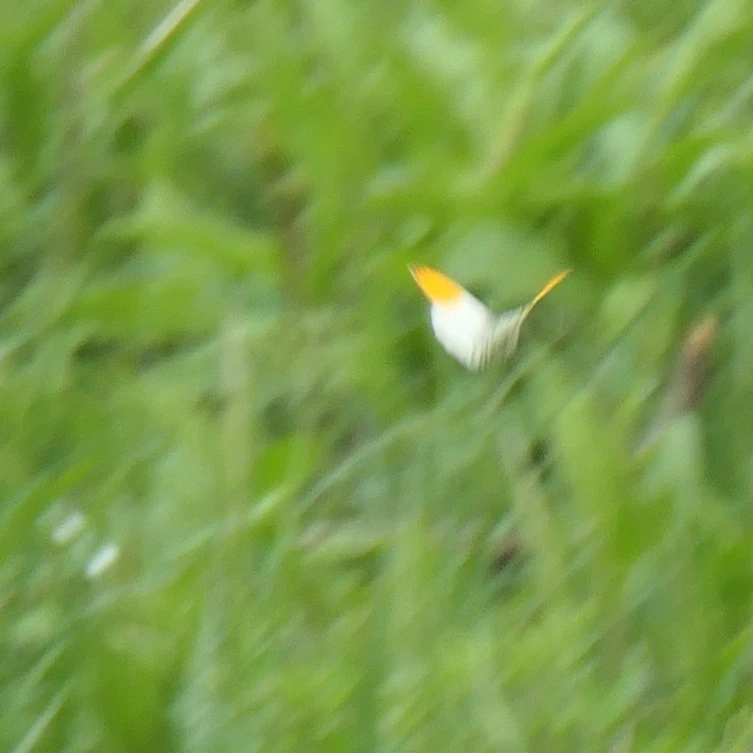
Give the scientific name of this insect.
Anthocharis cardamines
